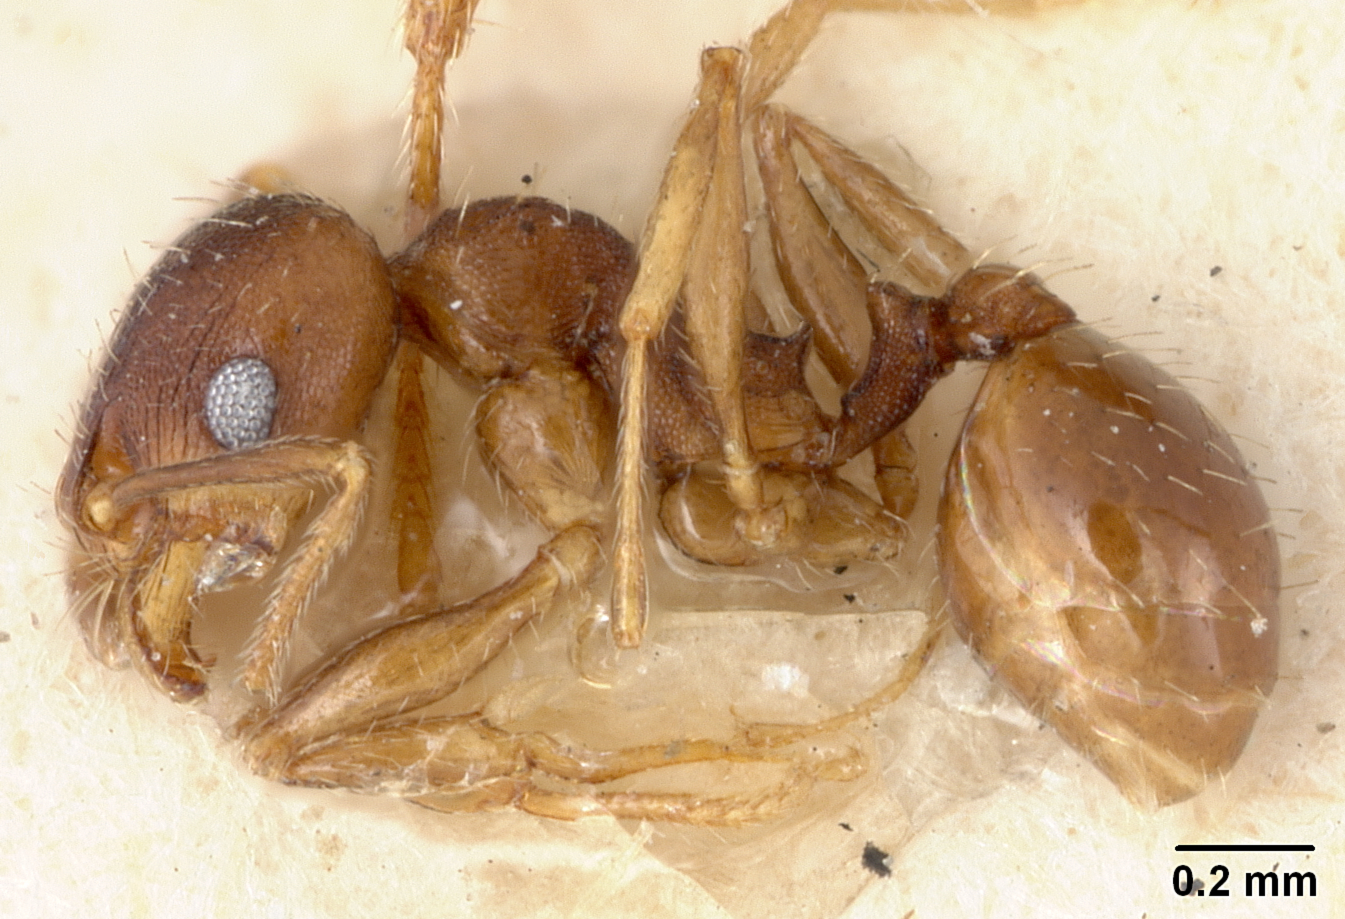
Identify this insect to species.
Pheidole pilifera
